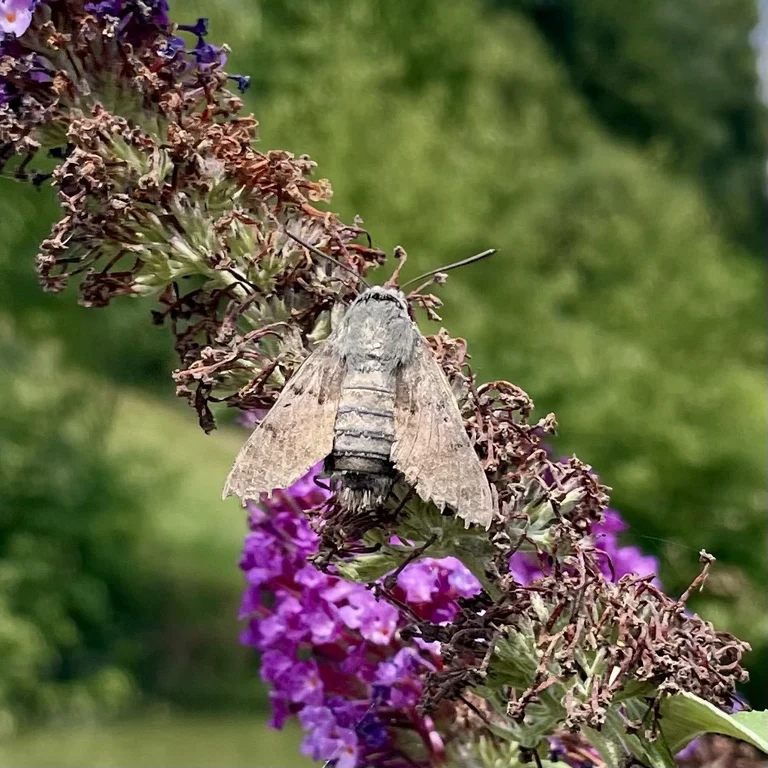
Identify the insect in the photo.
Macroglossum stellatarum
